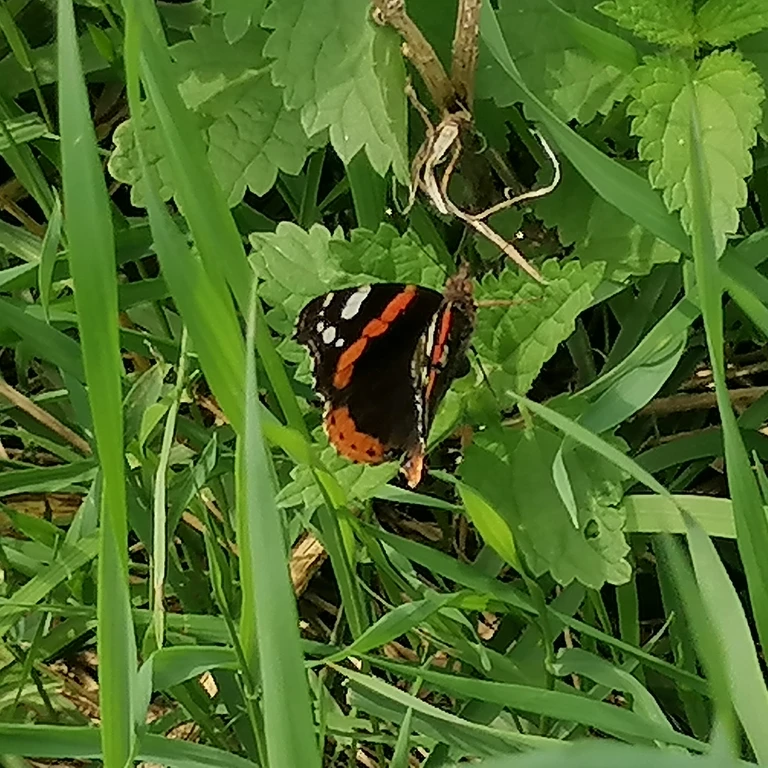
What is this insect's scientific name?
Vanessa atalanta
